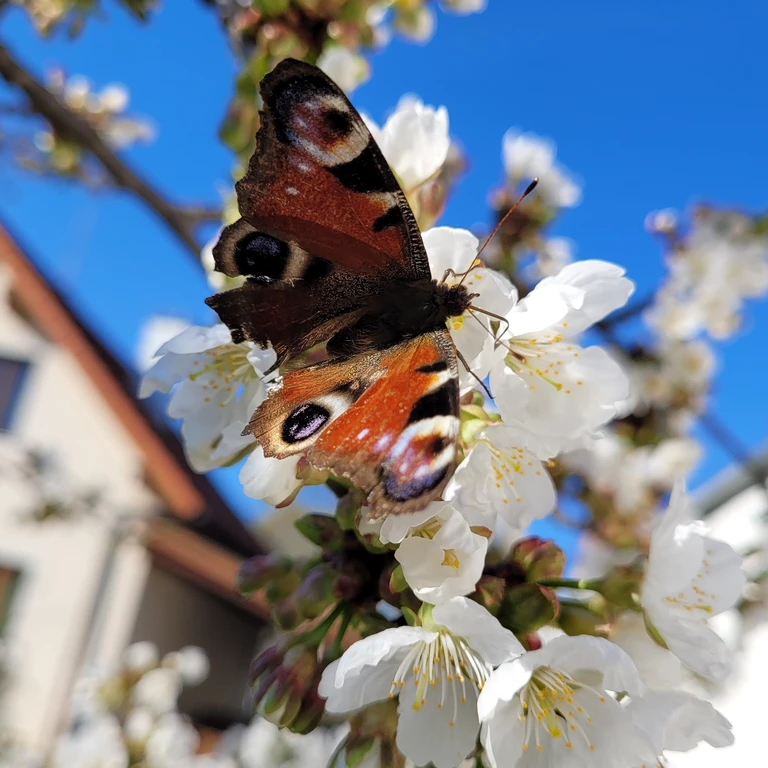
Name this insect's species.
Aglais io
